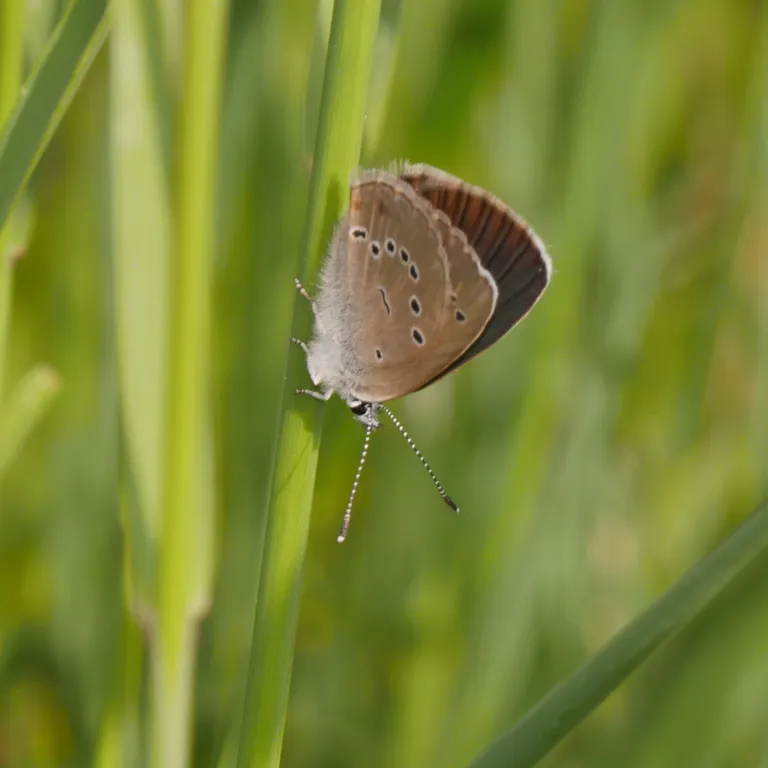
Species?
Cyaniris semiargus
